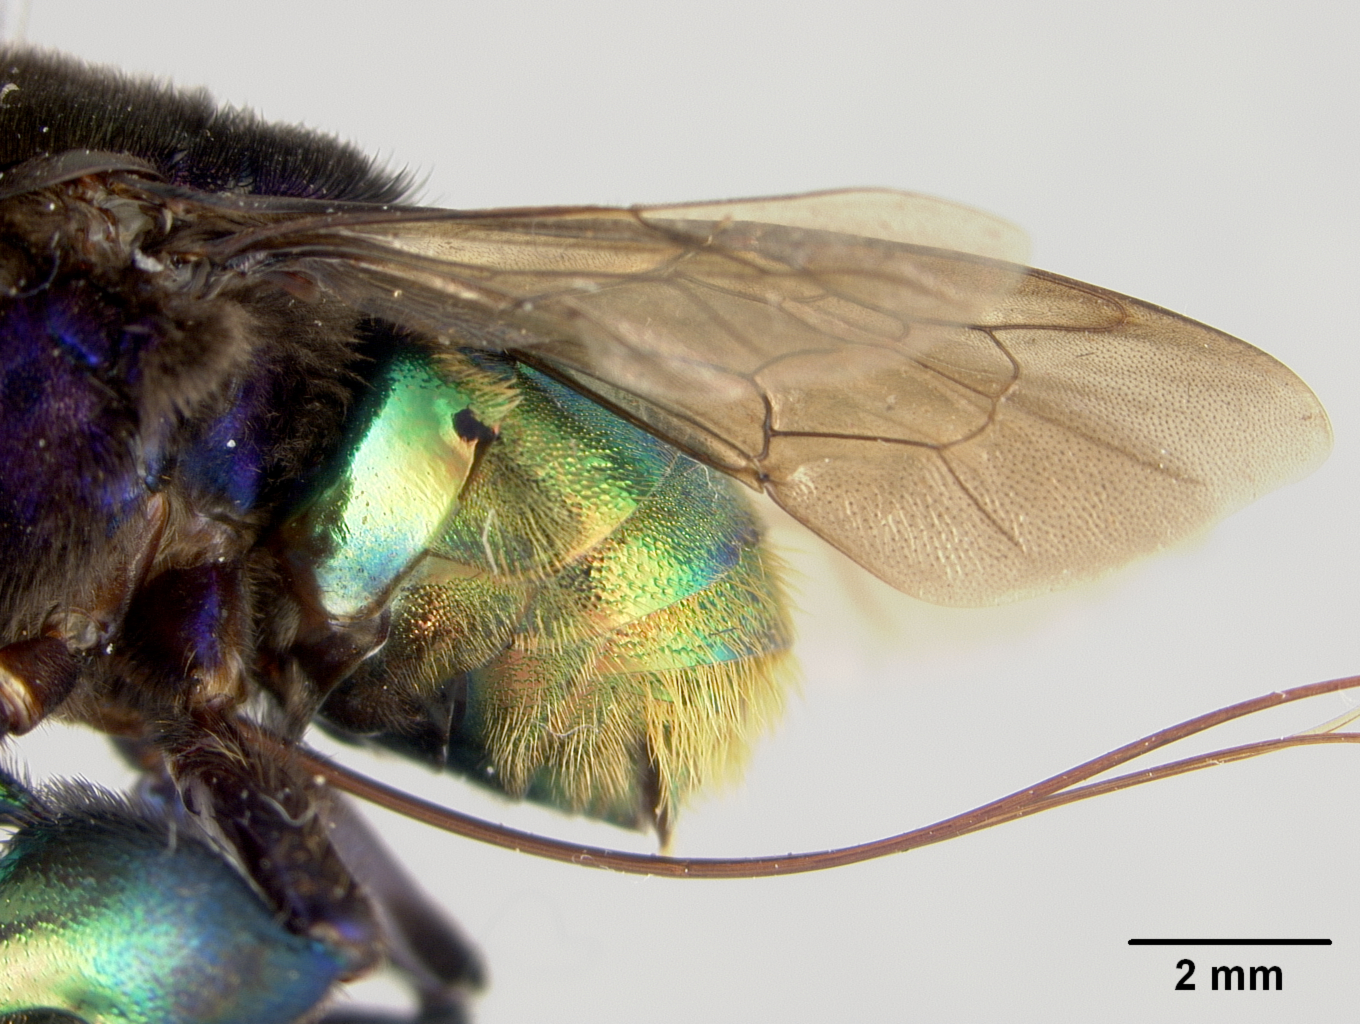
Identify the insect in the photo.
Euglossa tiputini
